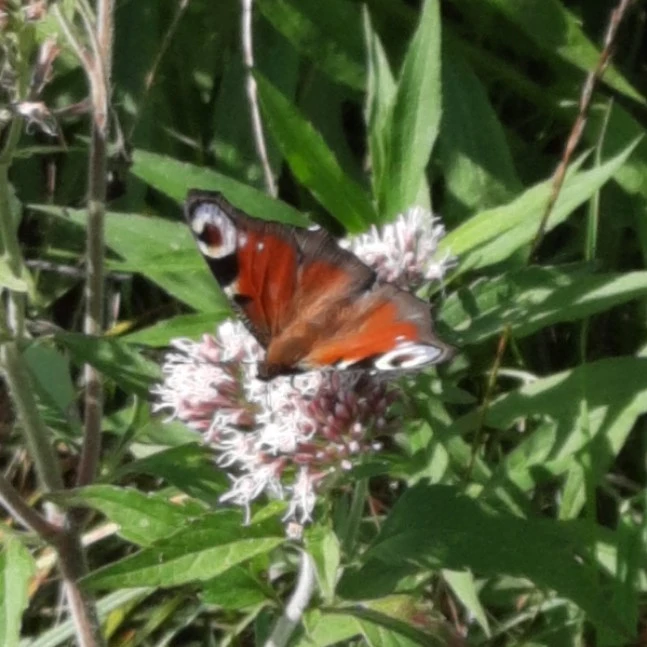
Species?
Aglais io
